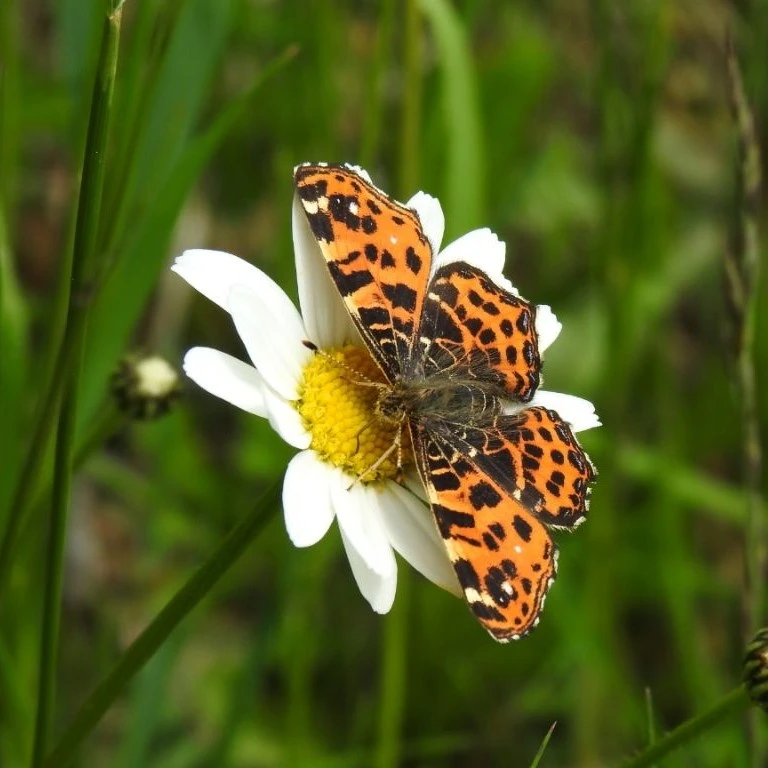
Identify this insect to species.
Araschnia levana
